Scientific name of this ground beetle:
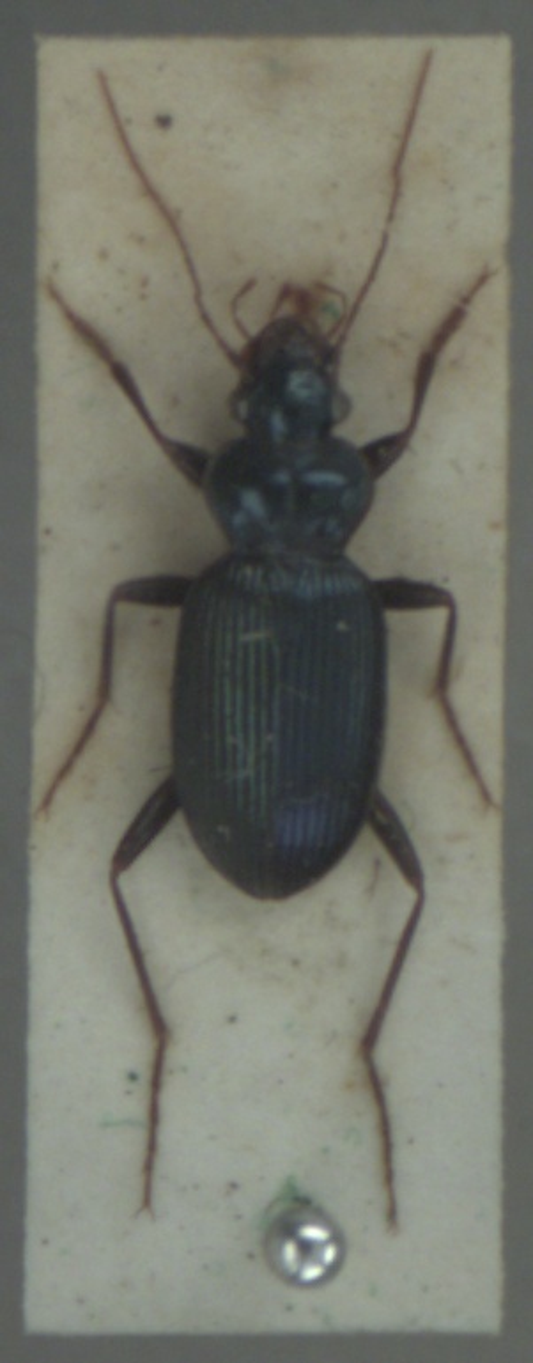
Leistus spinibarbis
